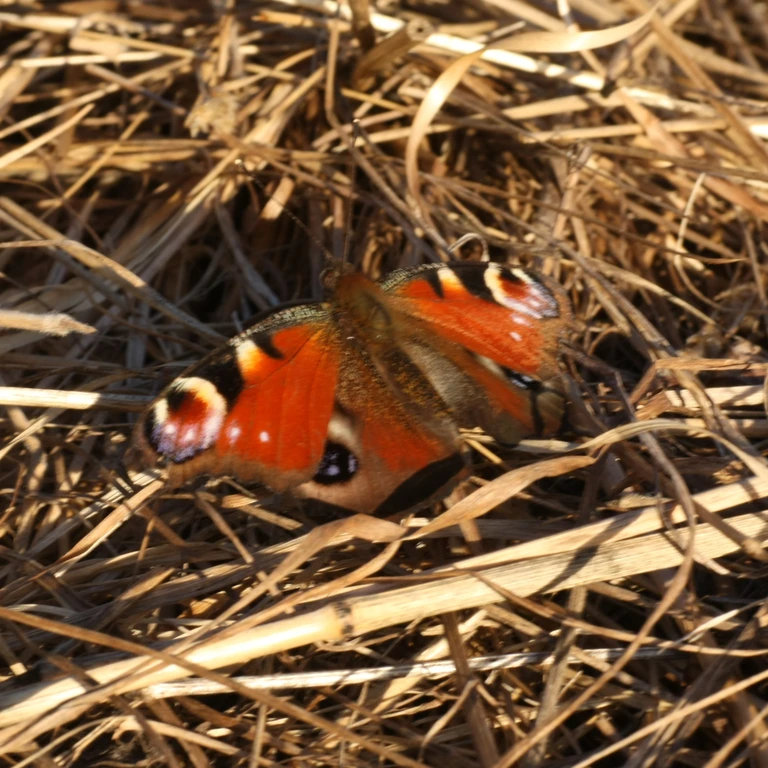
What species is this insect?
Aglais io
